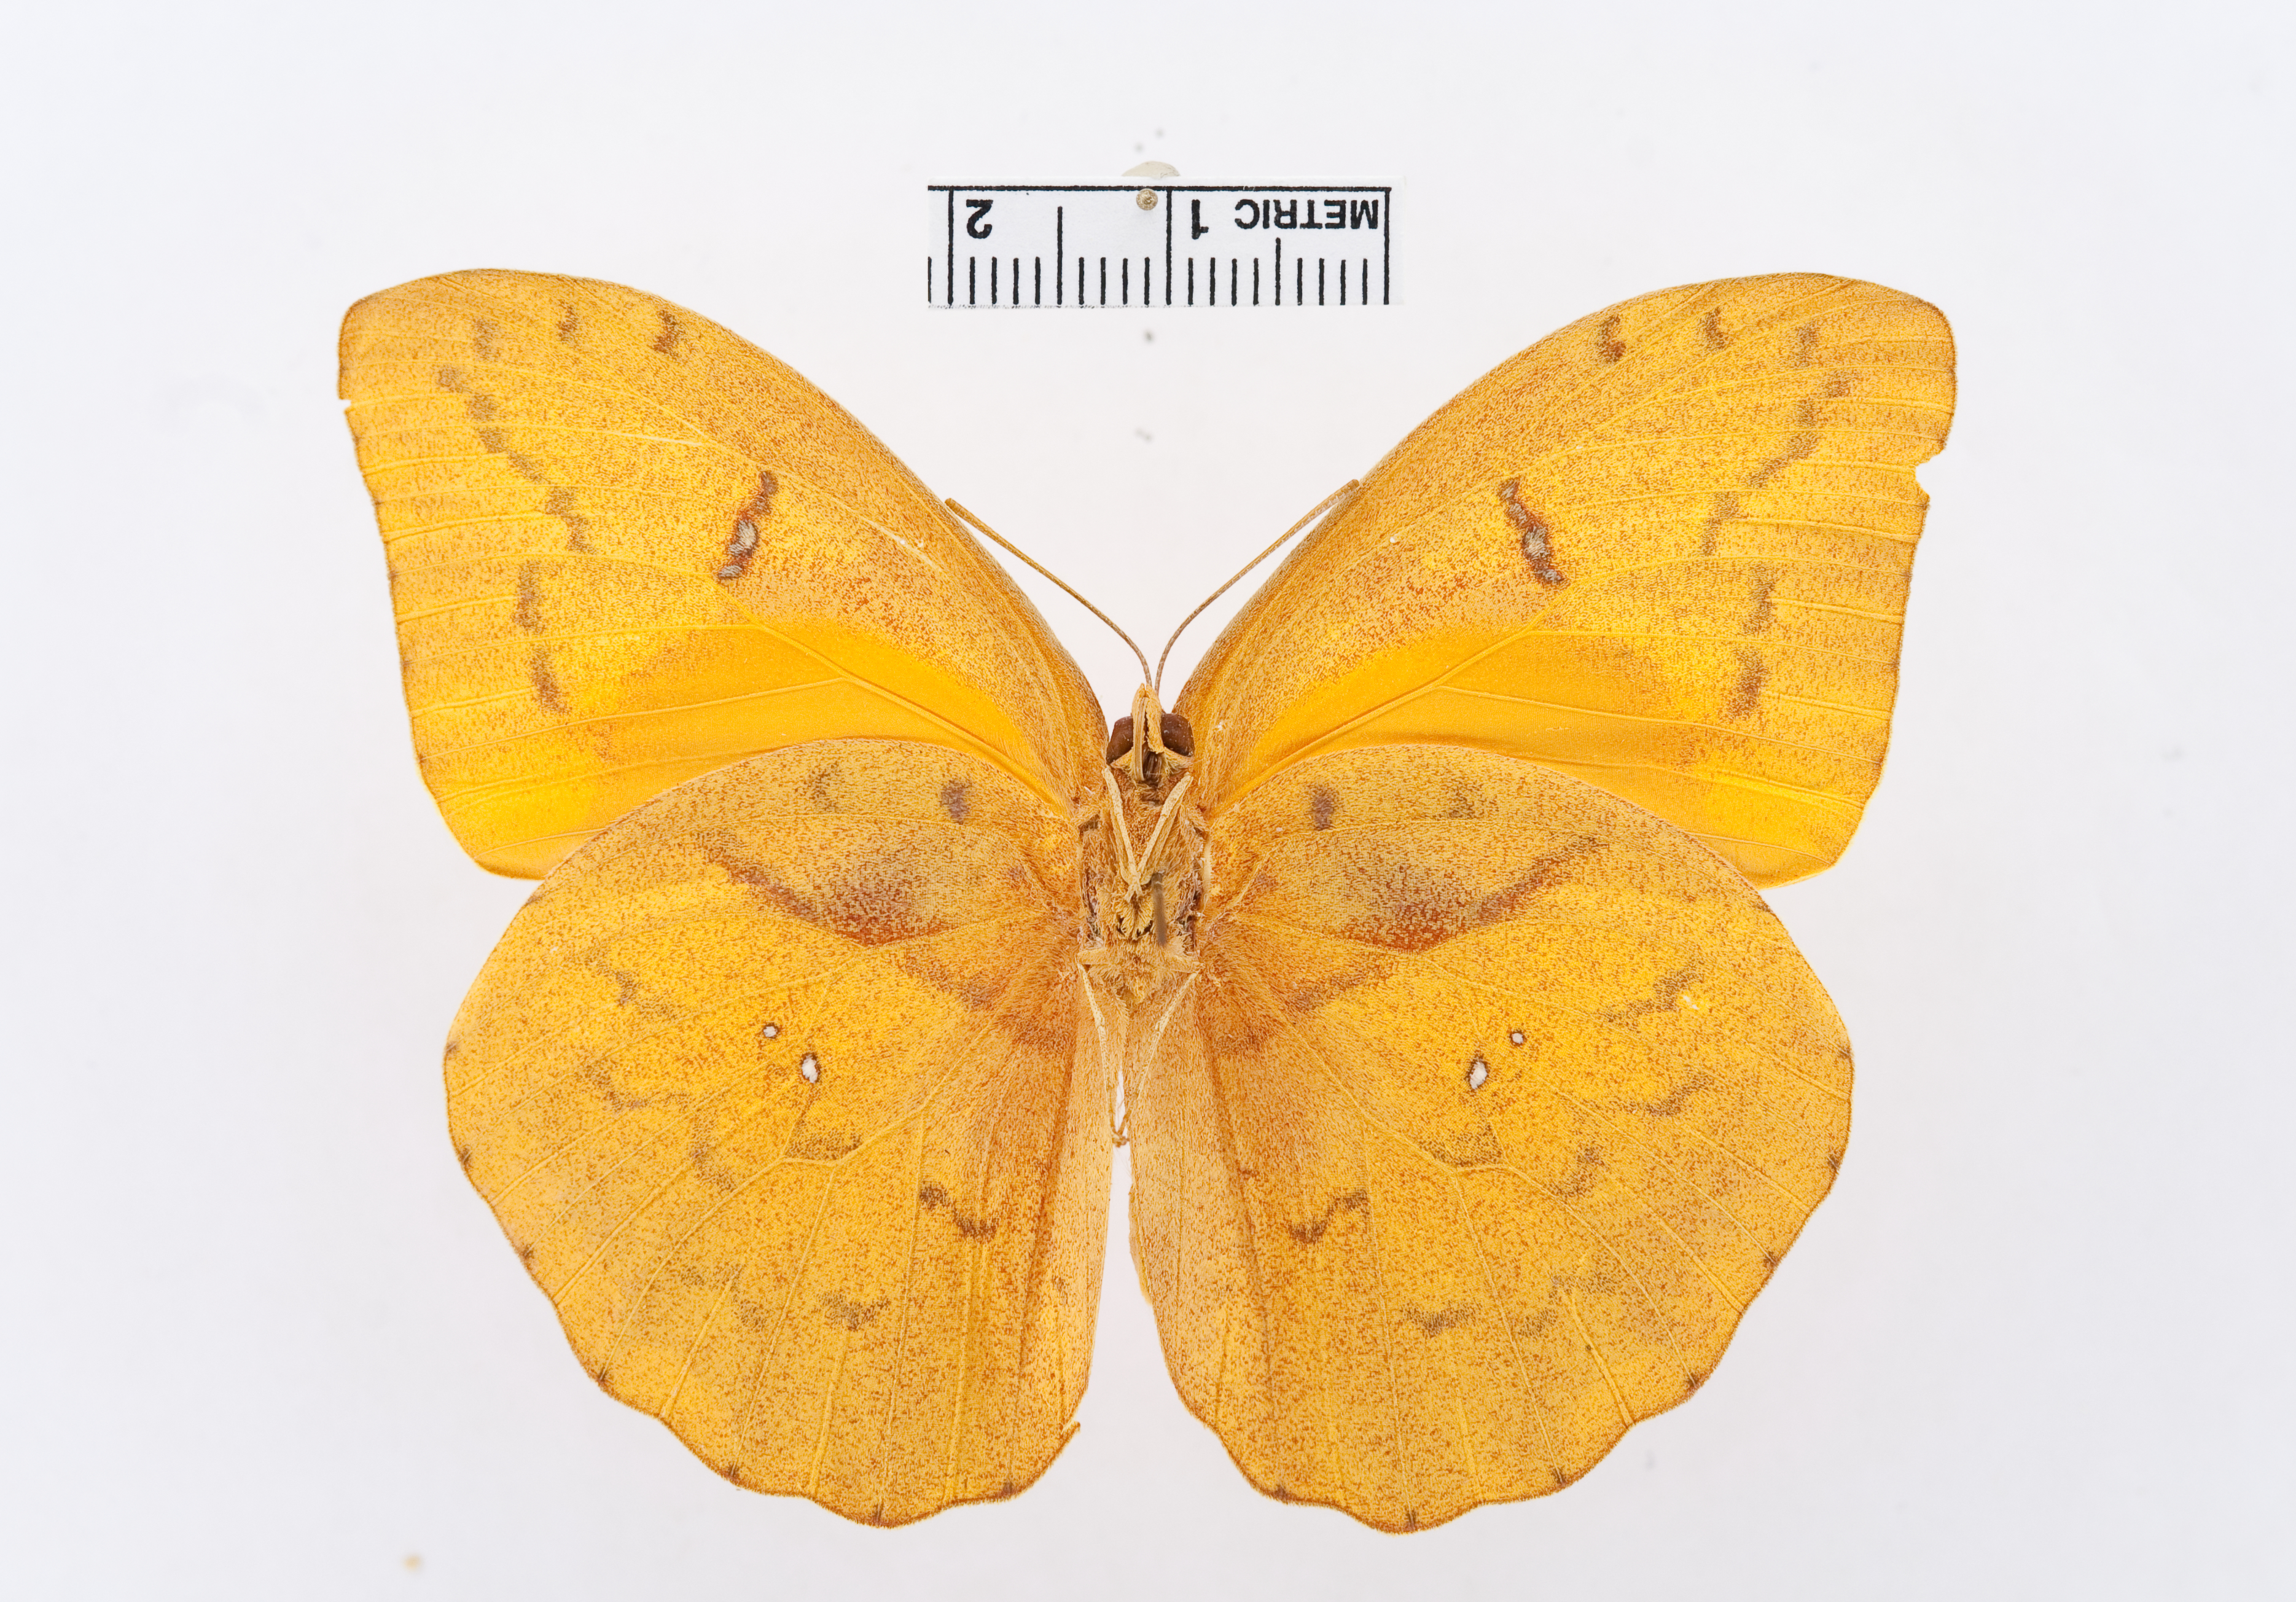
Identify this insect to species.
Phoebis avellanada
